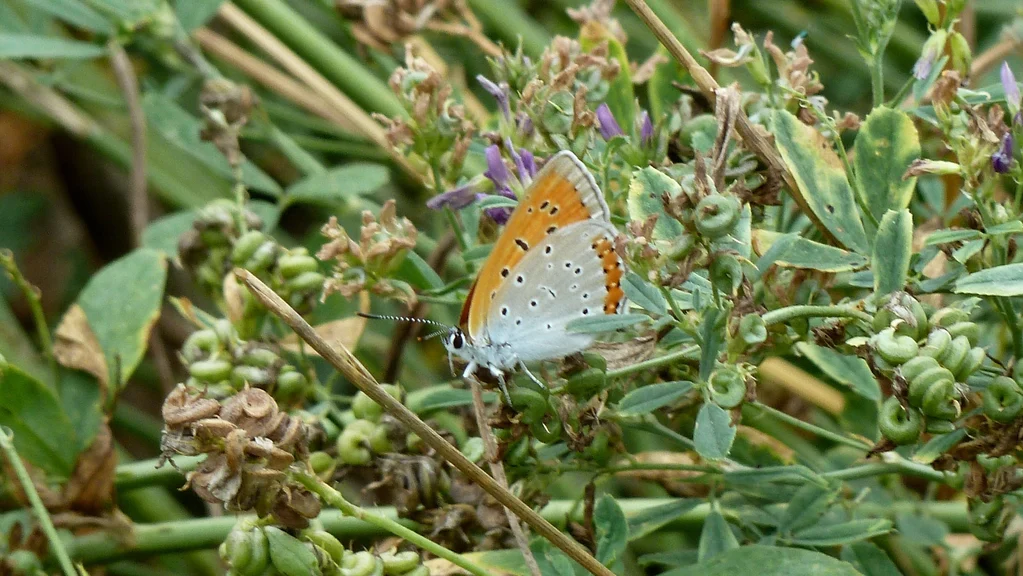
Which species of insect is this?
Lycaena dispar
